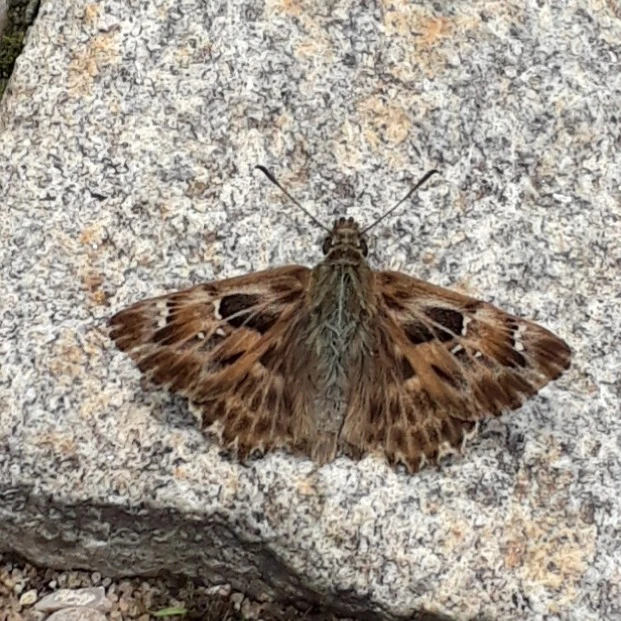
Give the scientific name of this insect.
Carcharodus alceae
